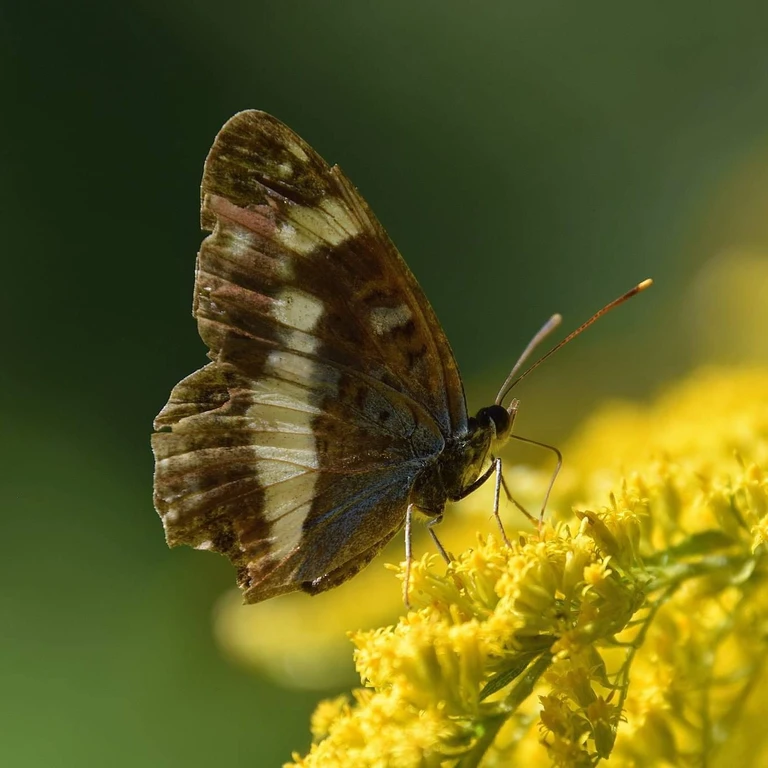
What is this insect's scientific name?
Limenitis camilla (also Ladoga camilla)
